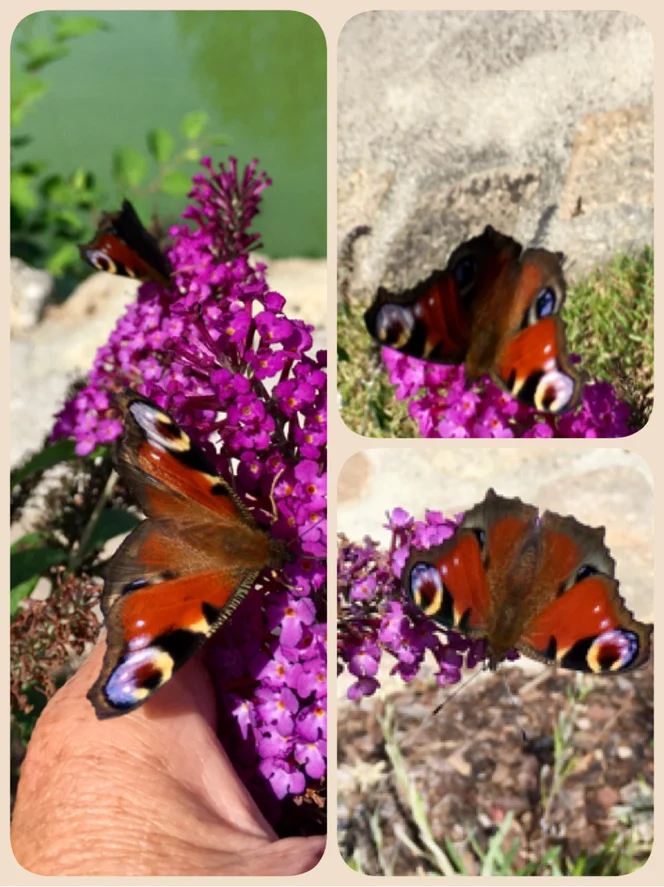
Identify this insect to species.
Aglais io
